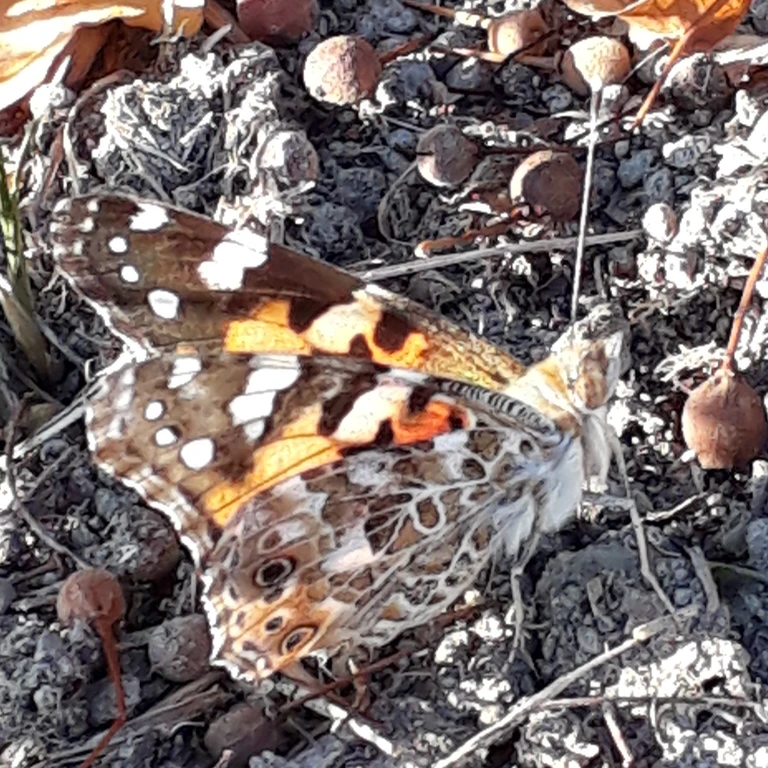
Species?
Vanessa cardui
